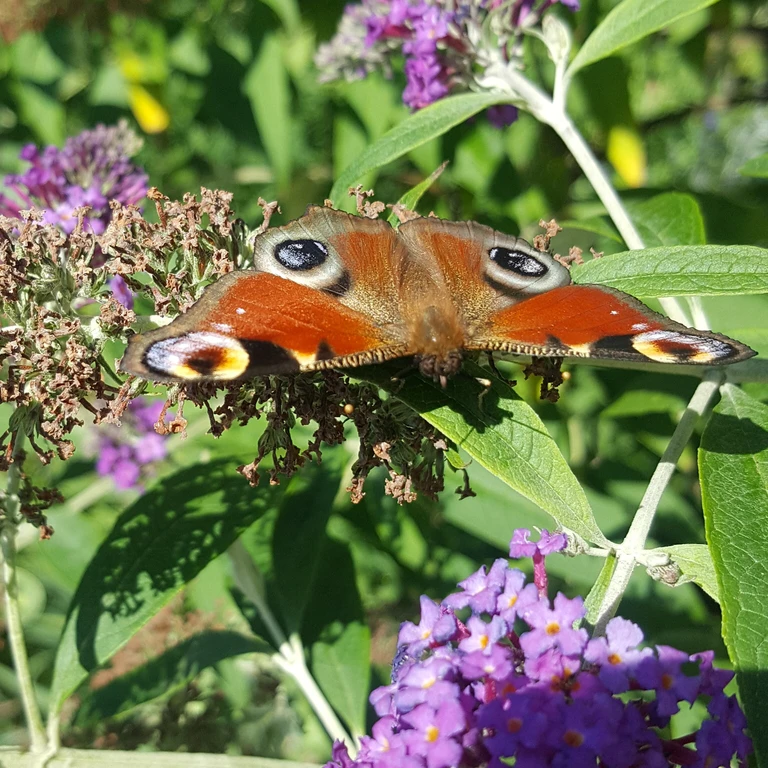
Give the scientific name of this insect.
Aglais io
